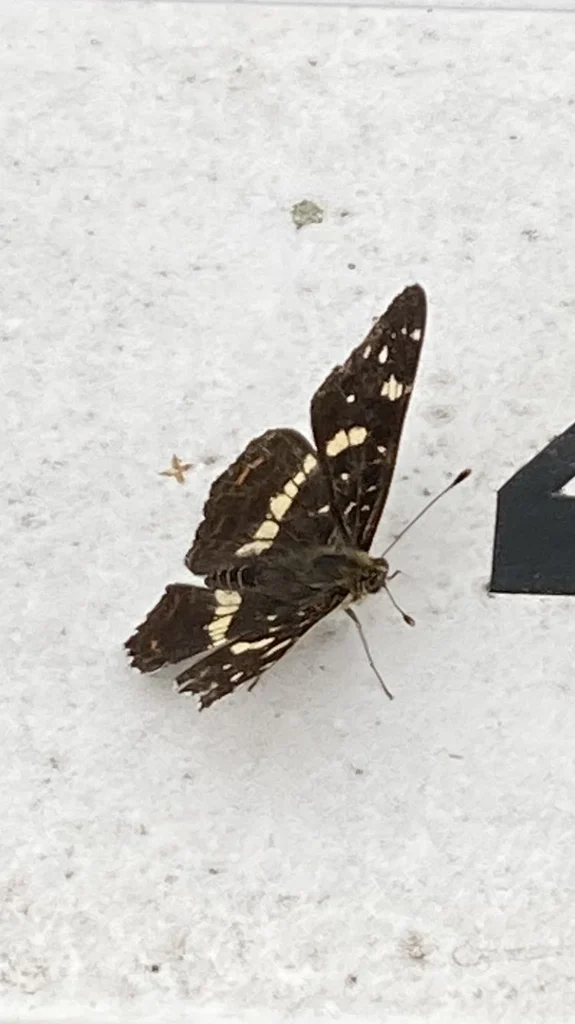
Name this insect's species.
Araschnia levana
